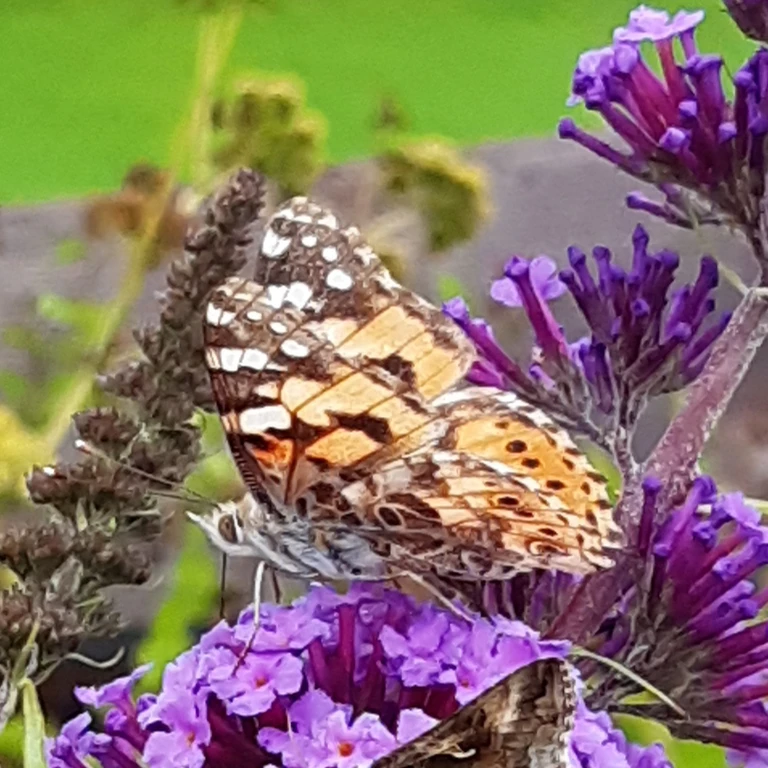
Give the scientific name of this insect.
Vanessa cardui
